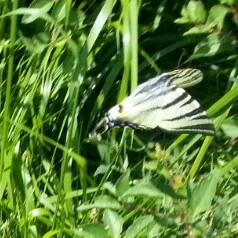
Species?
Iphiclides podalirius
